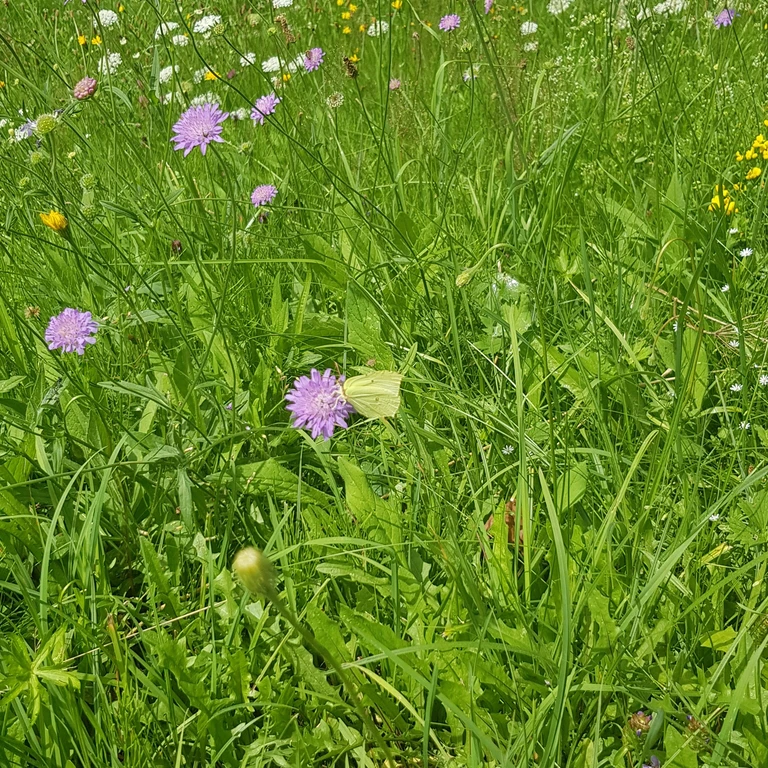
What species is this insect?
Gonepteryx rhamni
